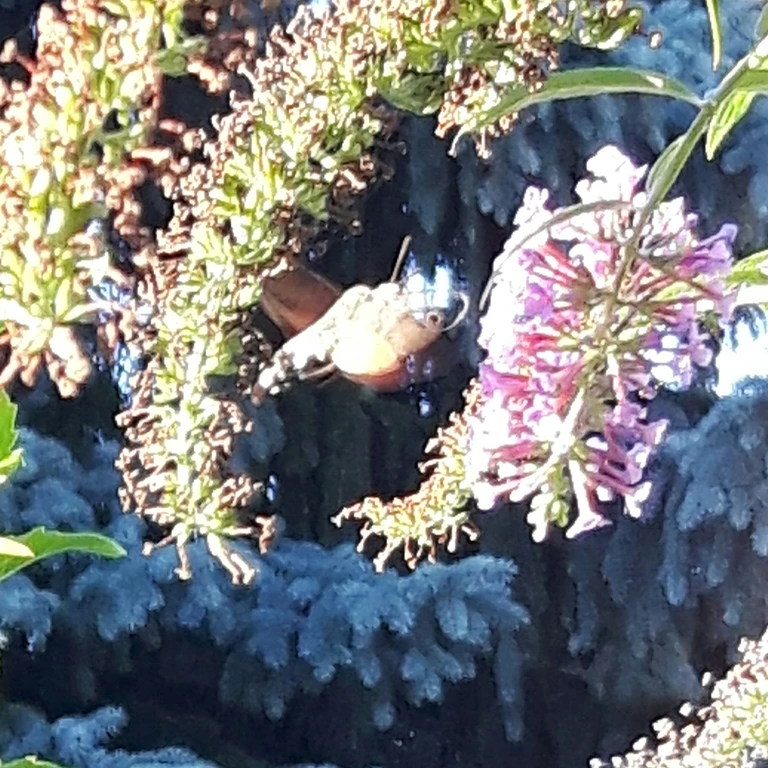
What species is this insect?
Macroglossum stellatarum
